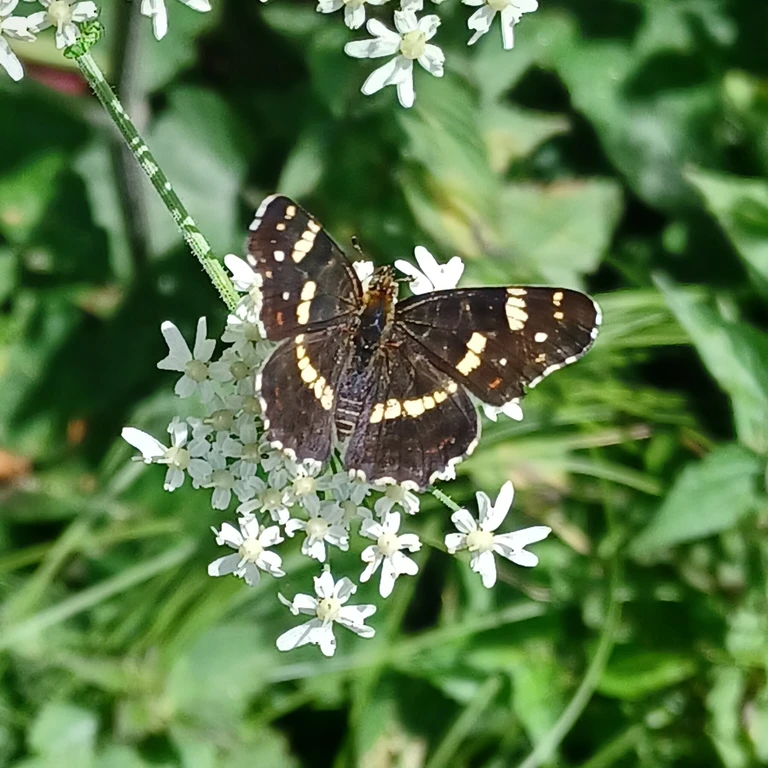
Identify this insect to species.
Araschnia levana
